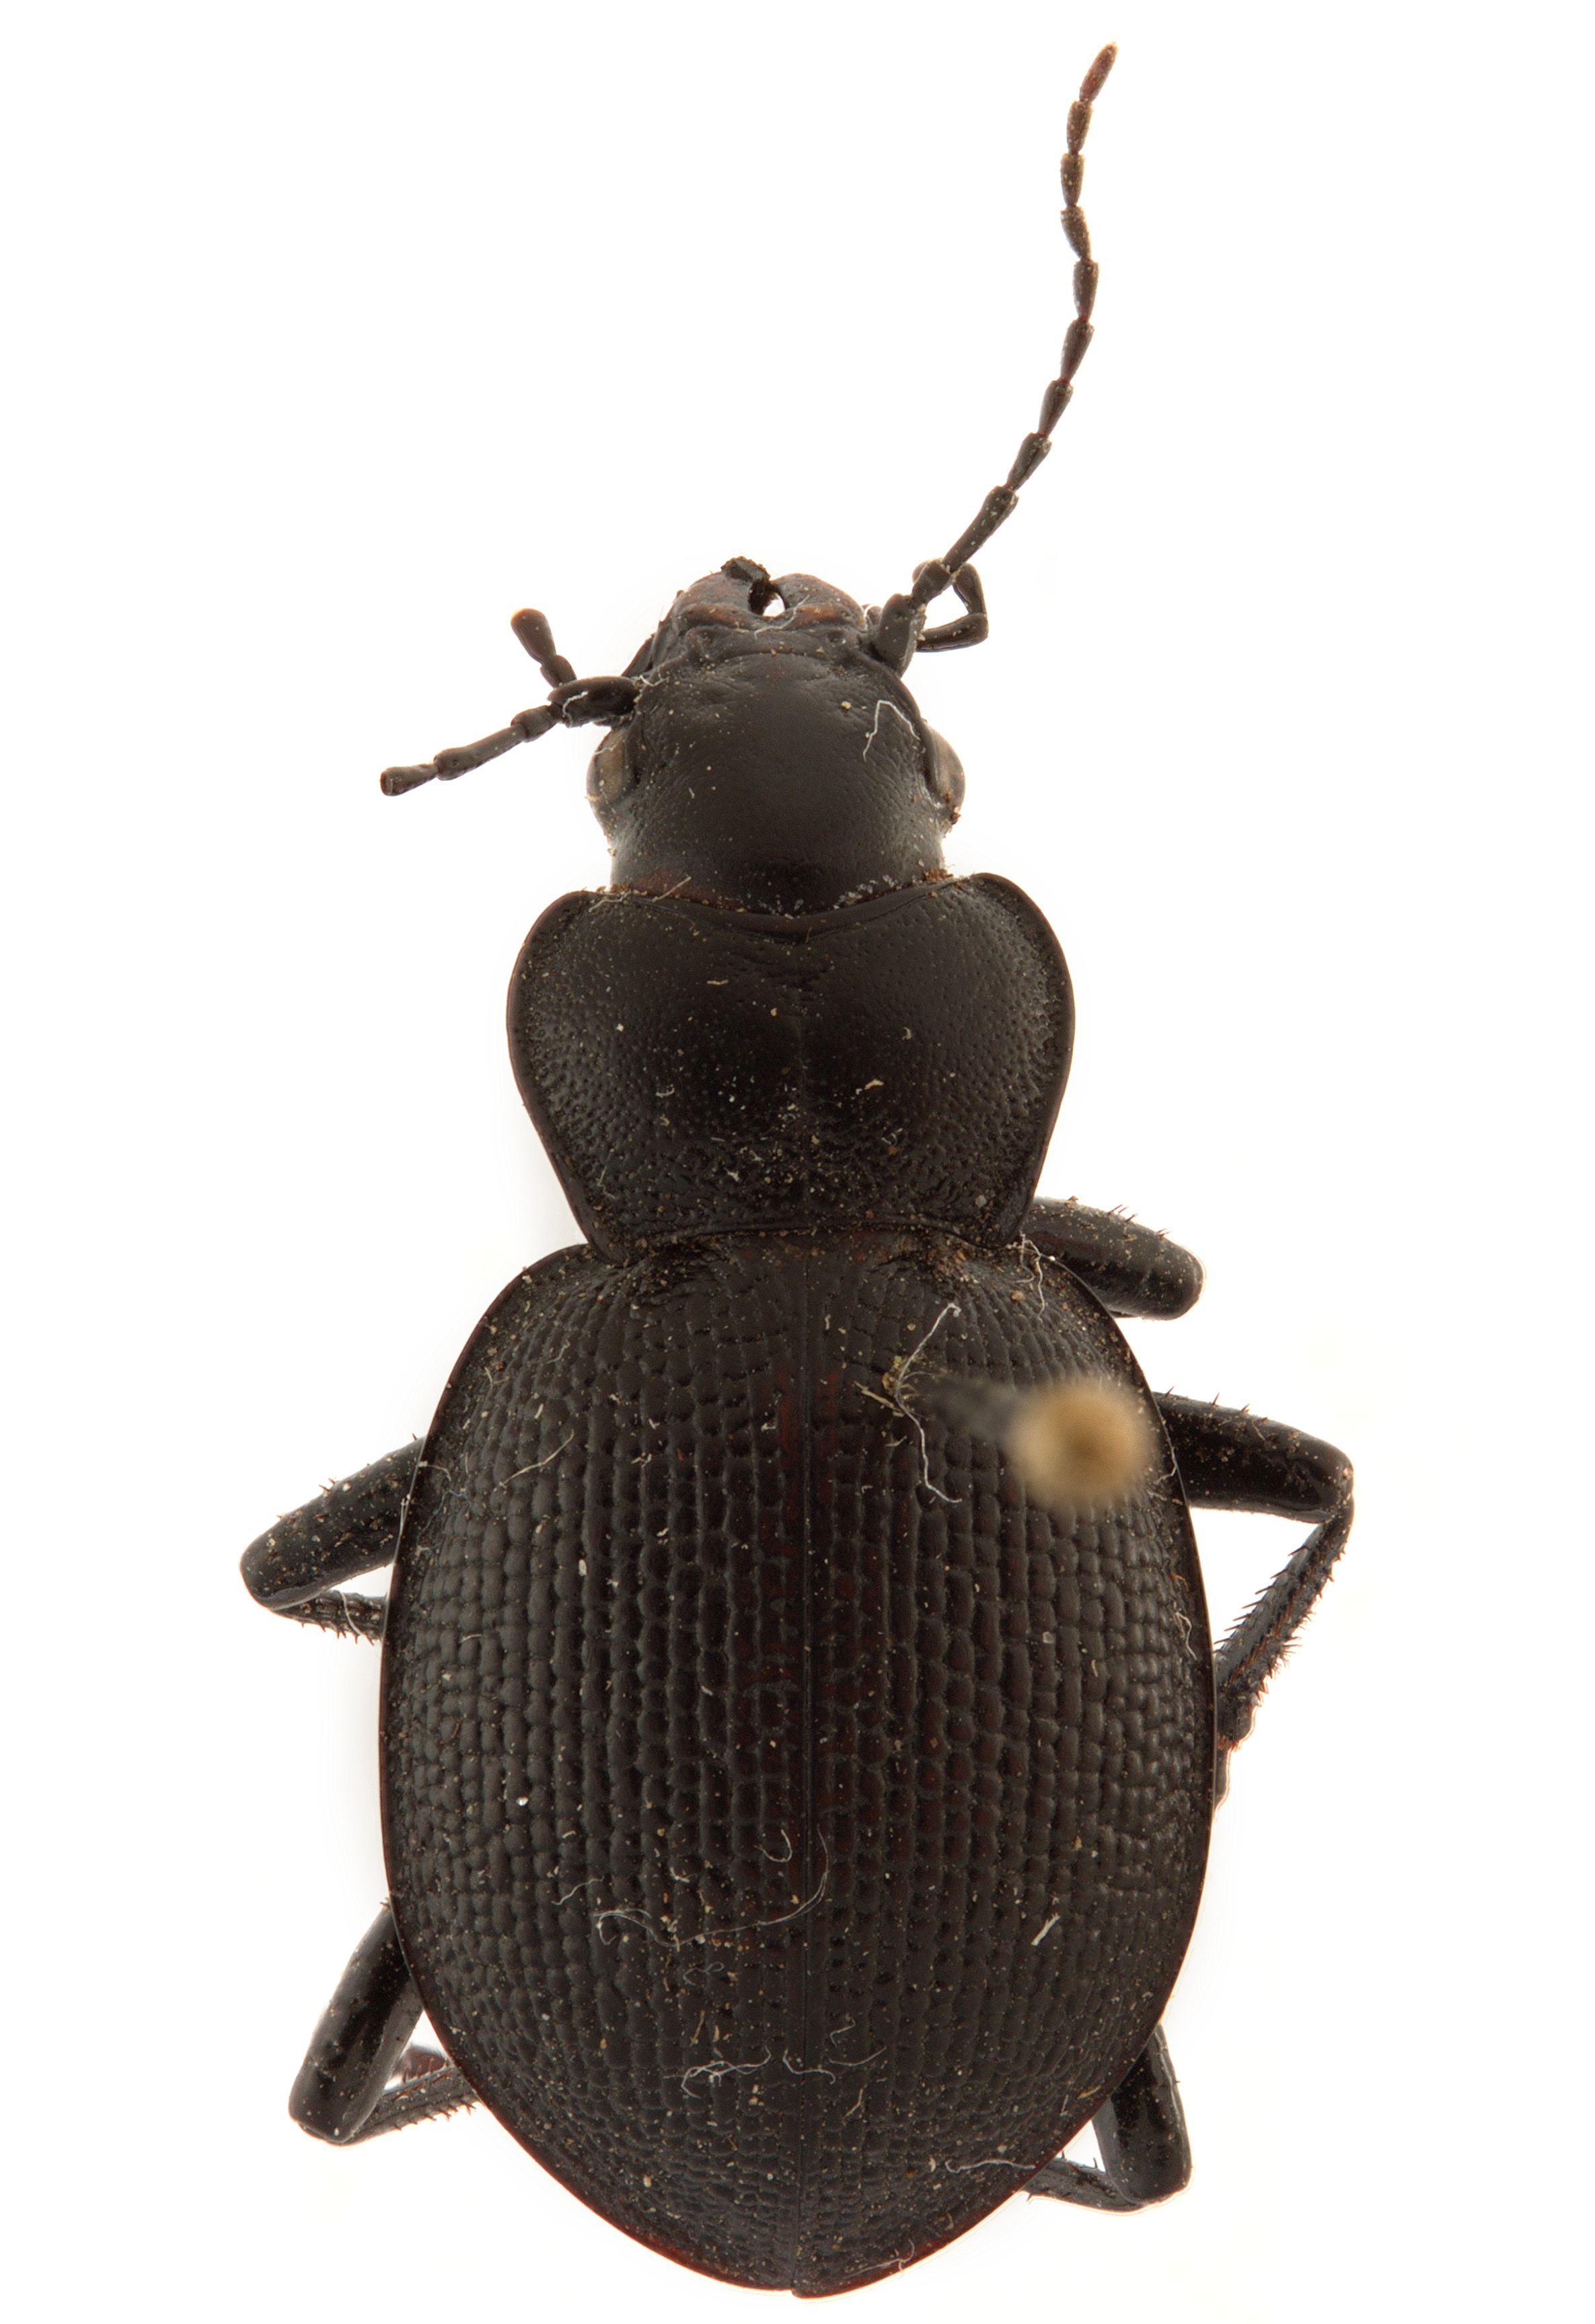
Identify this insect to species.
Callisthenes luxatus
